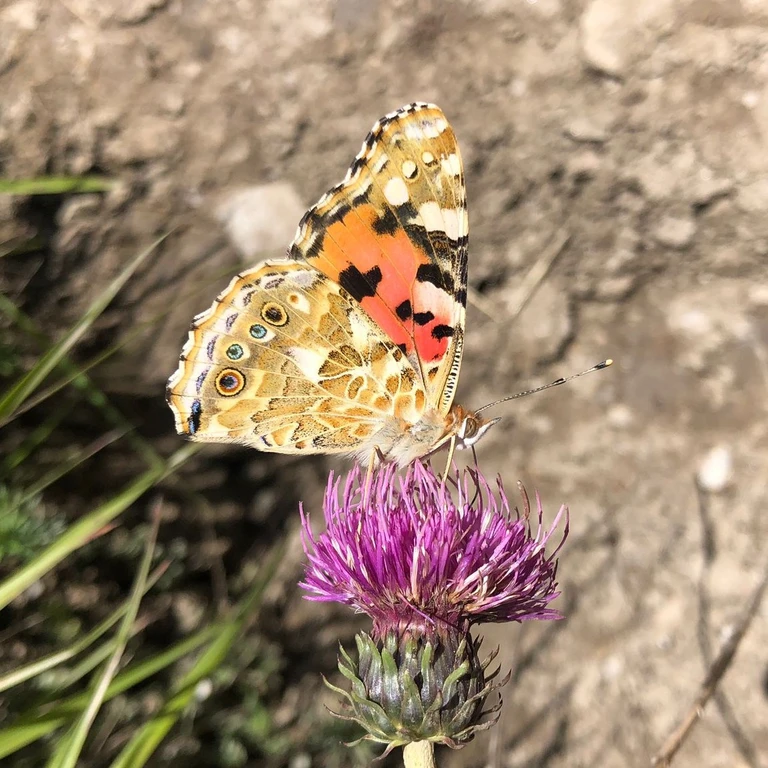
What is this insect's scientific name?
Vanessa cardui
